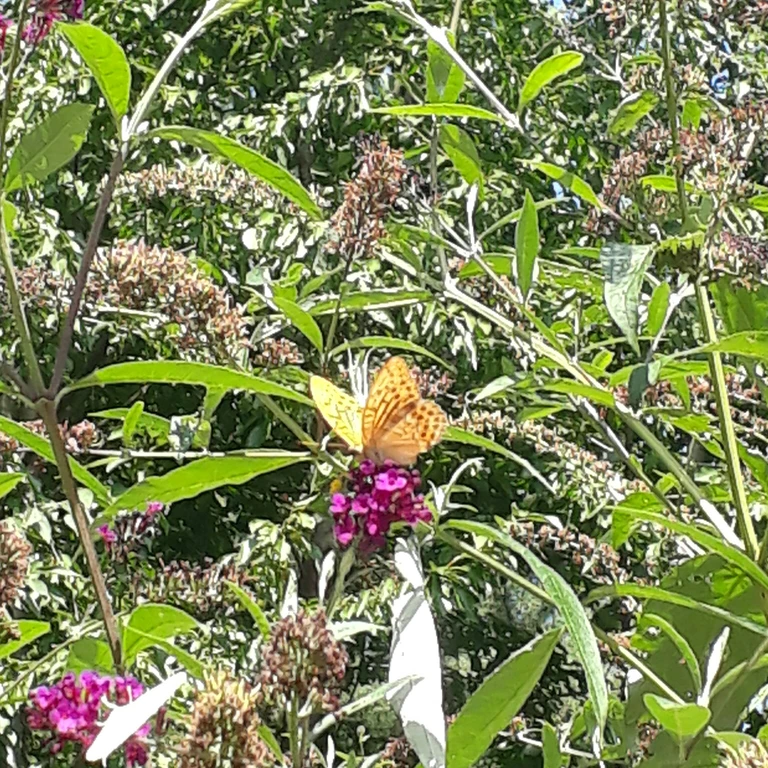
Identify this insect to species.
Argynnis paphia
